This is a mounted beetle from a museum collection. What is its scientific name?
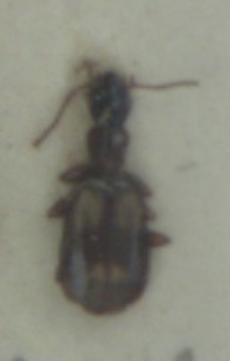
Calodromius spilotus
